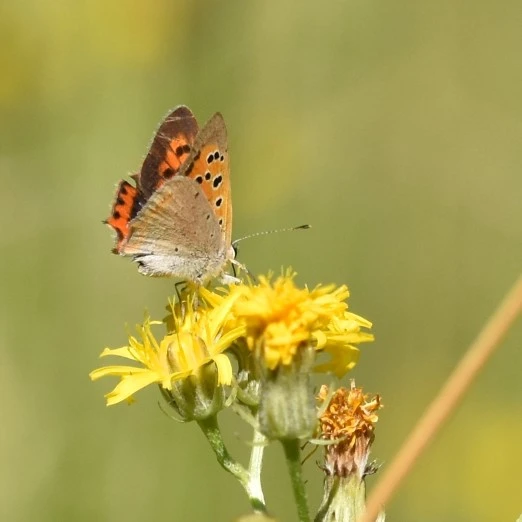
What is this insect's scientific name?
Lycaena phlaeas
